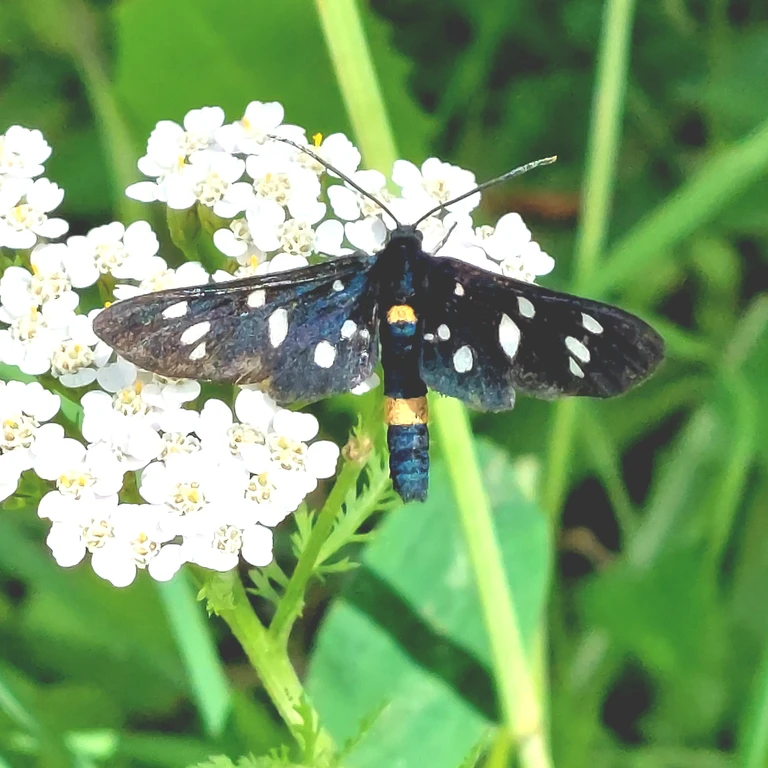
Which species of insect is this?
Amata phegea
